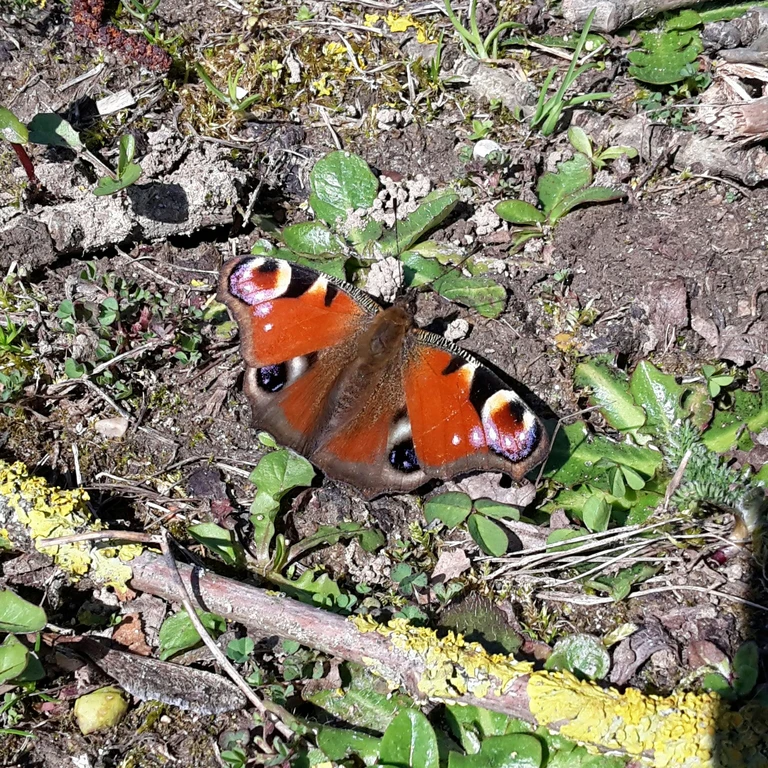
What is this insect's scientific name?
Aglais io
